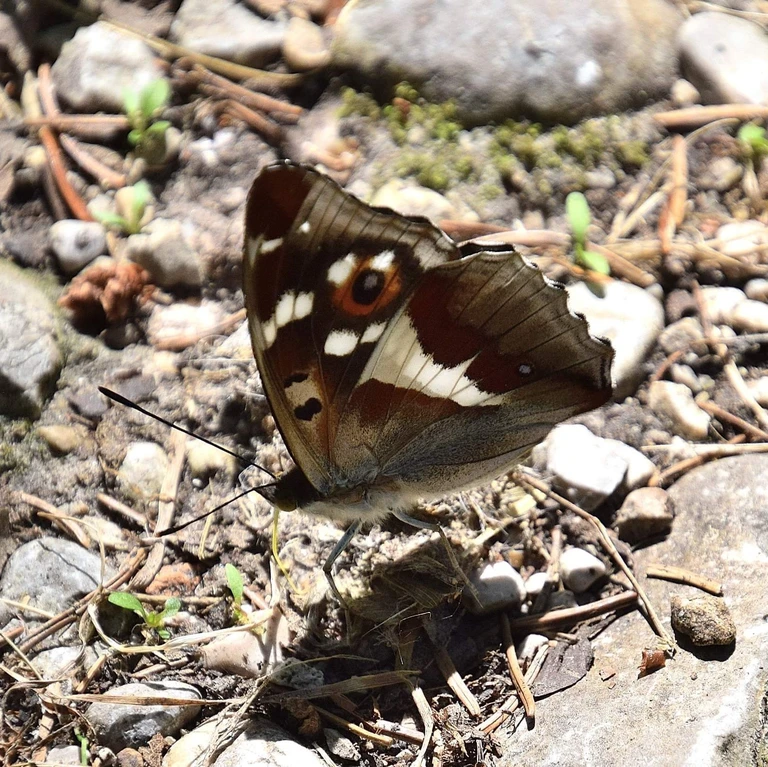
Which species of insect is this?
Apatura iris
